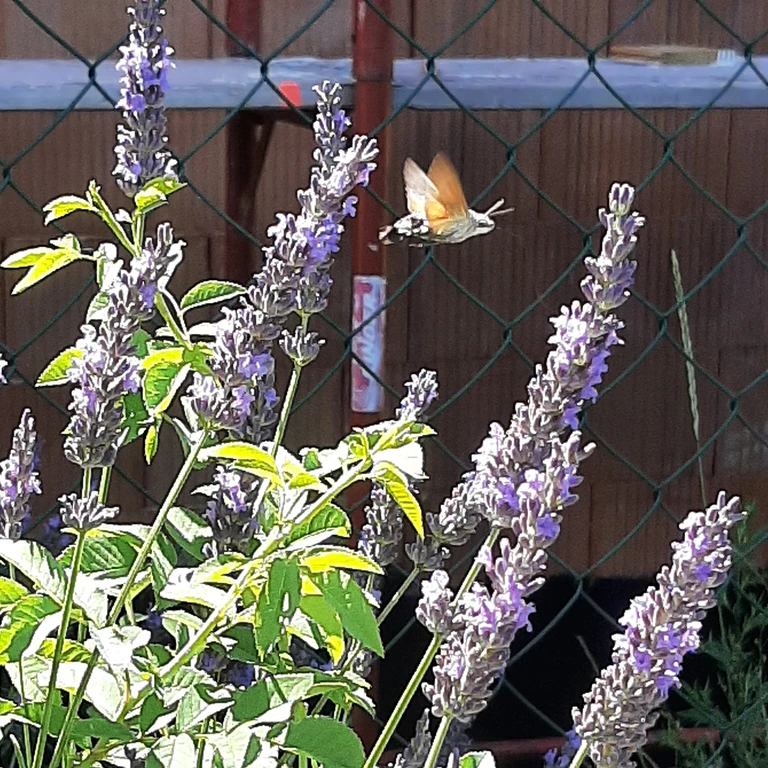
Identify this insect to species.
Macroglossum stellatarum
